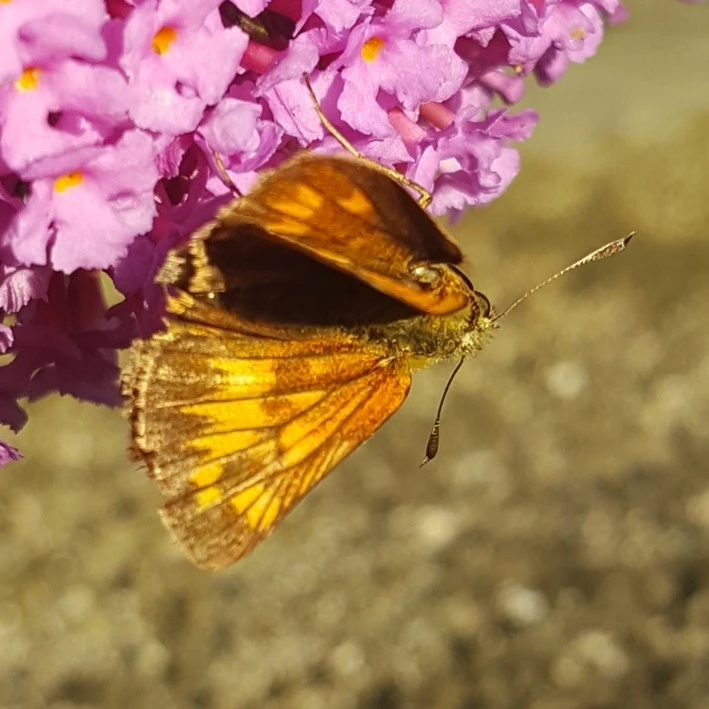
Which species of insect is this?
Ochlodes sylvanus (also Ochlodes venata)
